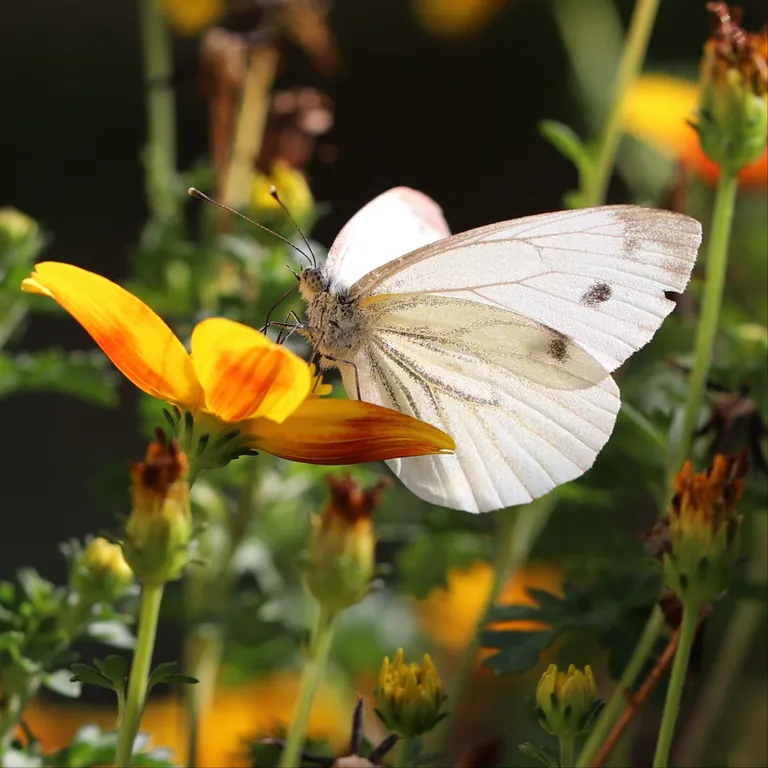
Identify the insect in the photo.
Pieris napi
